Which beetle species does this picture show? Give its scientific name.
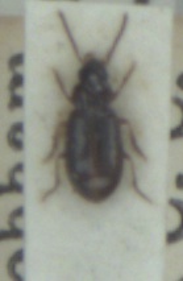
Bradycellus ruficollis
